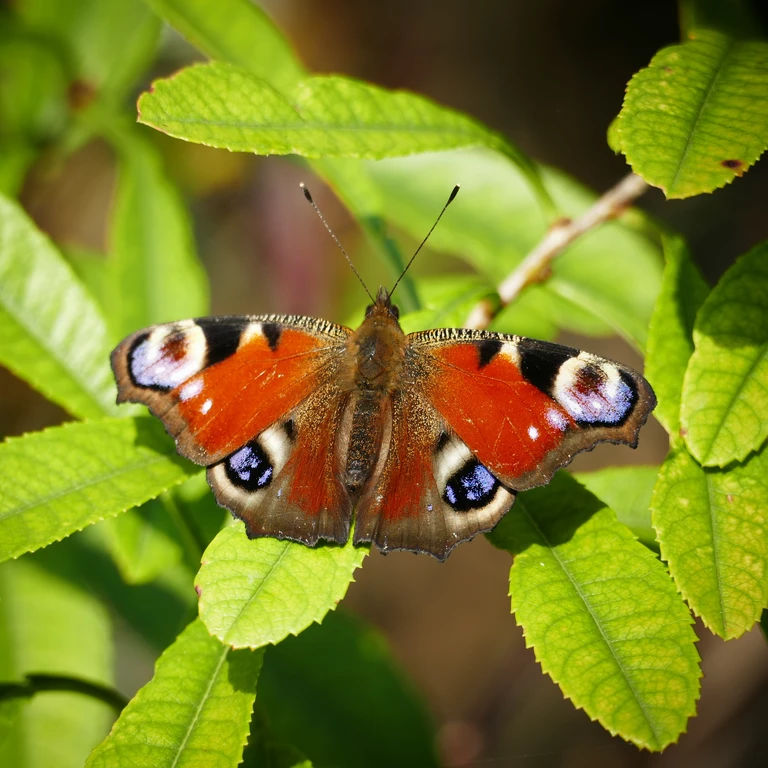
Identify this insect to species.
Aglais io
